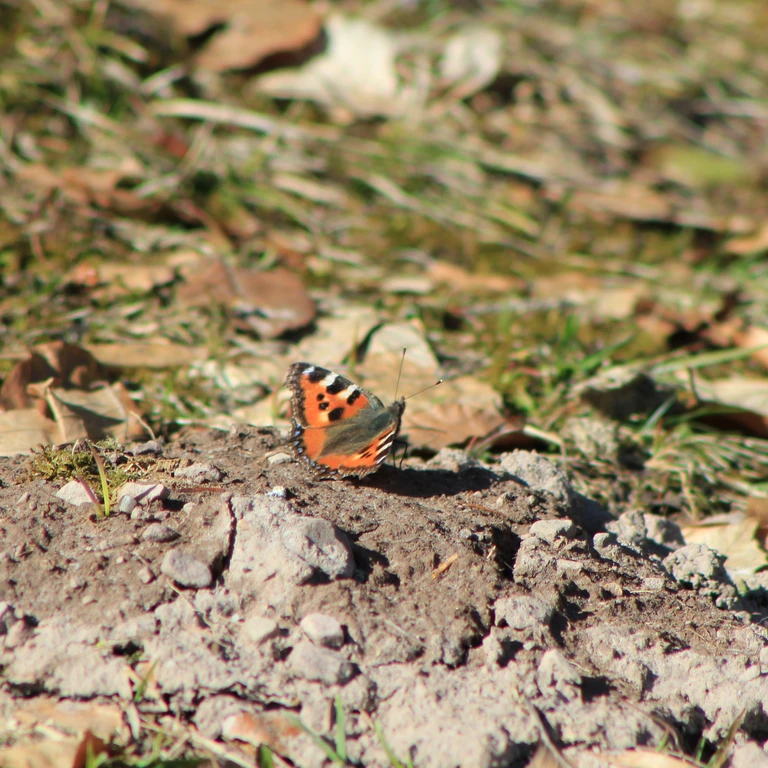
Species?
Aglais urticae
